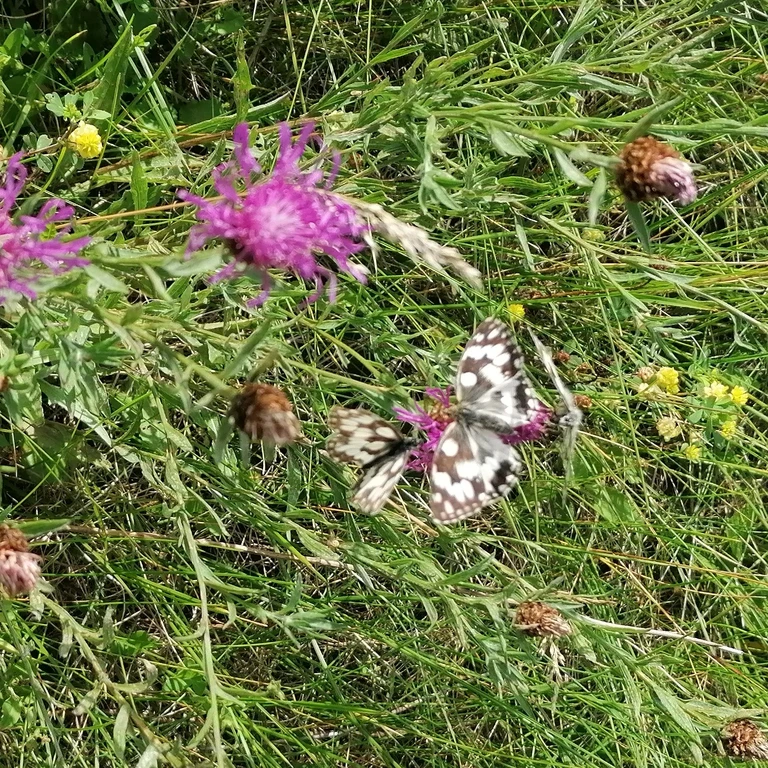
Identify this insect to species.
Melanargia galathea
